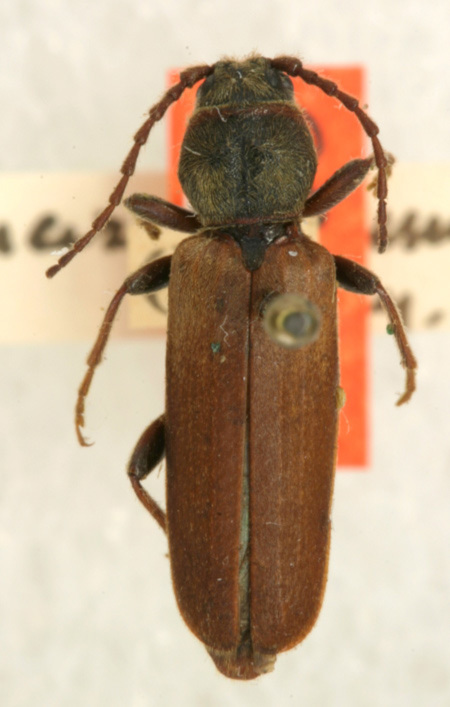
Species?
Tetropium parallelum
